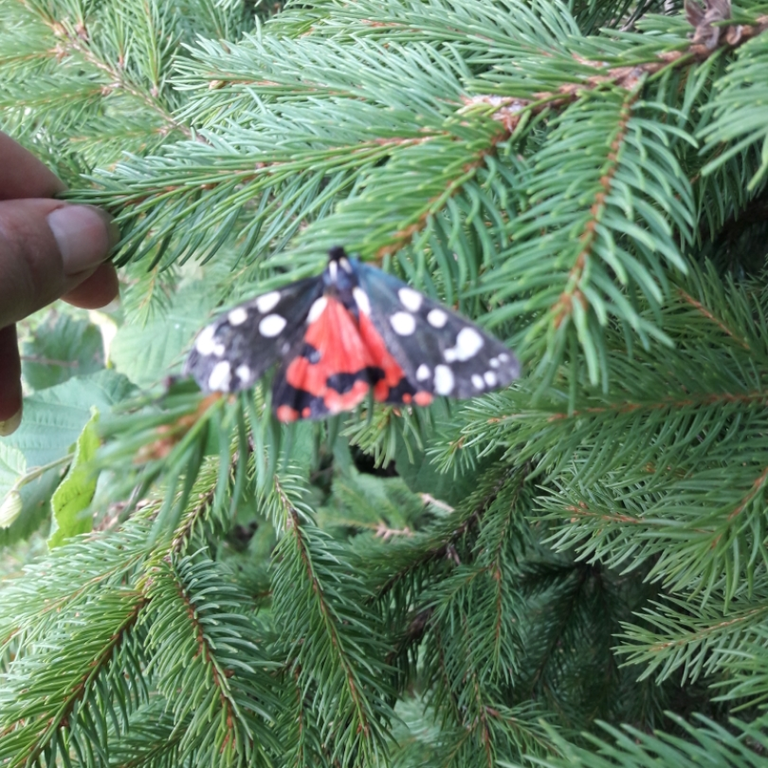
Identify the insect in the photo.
Callimorpha dominula
